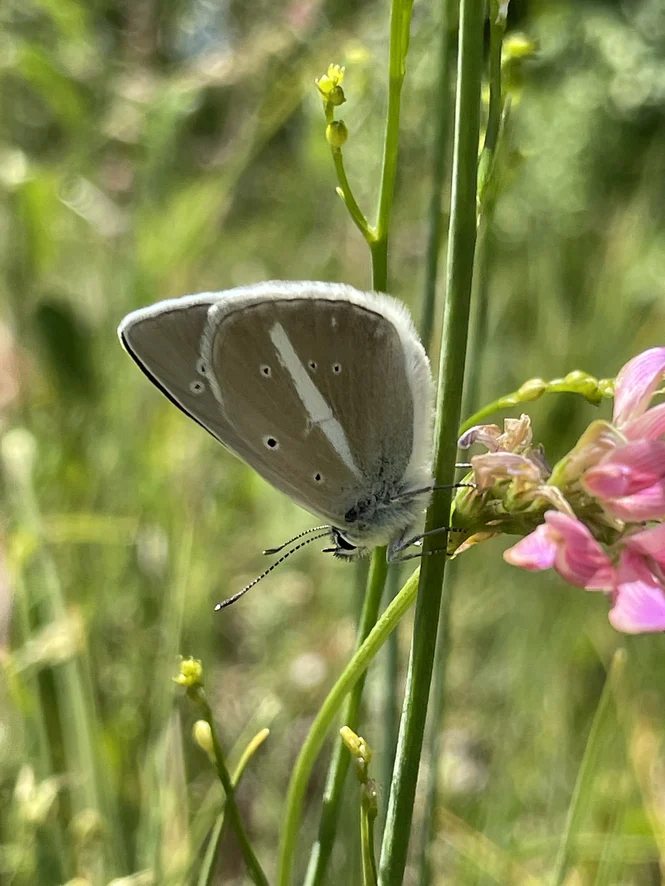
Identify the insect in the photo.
Polyommatus damon (also Agrodiaetus damon)
